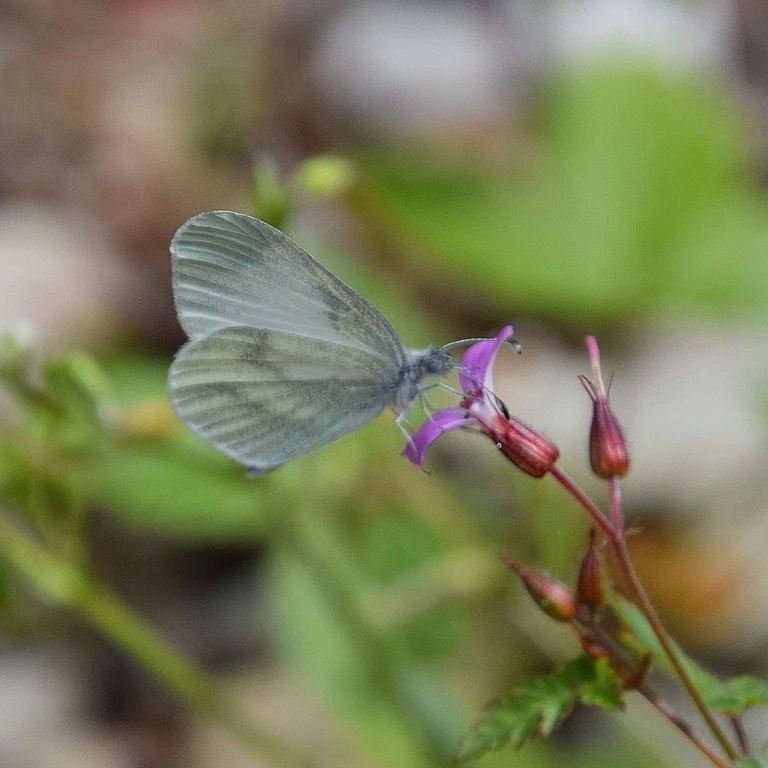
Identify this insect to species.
Leptidea sinapis/juvernica
